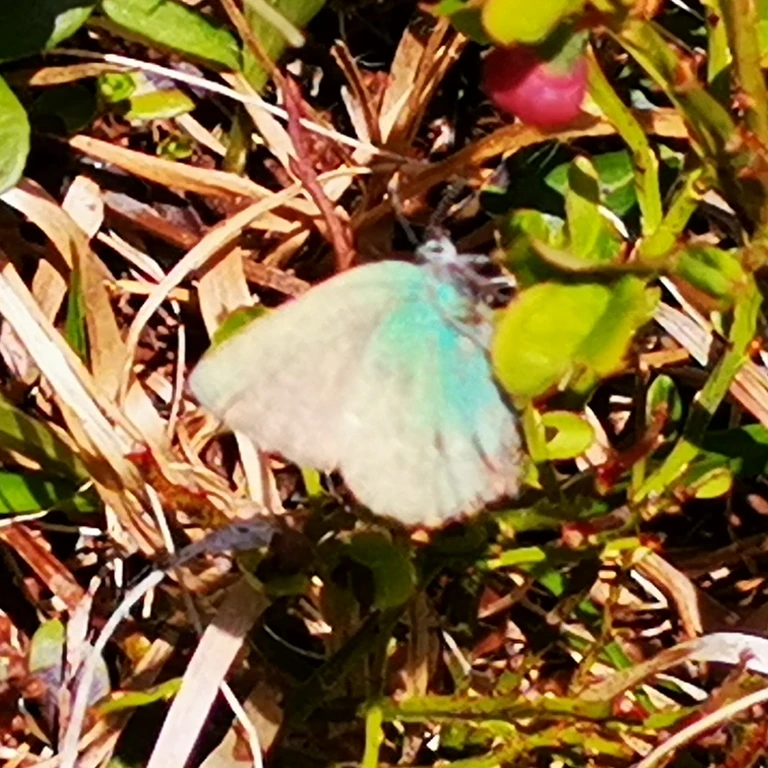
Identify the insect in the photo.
Callophrys rubi
